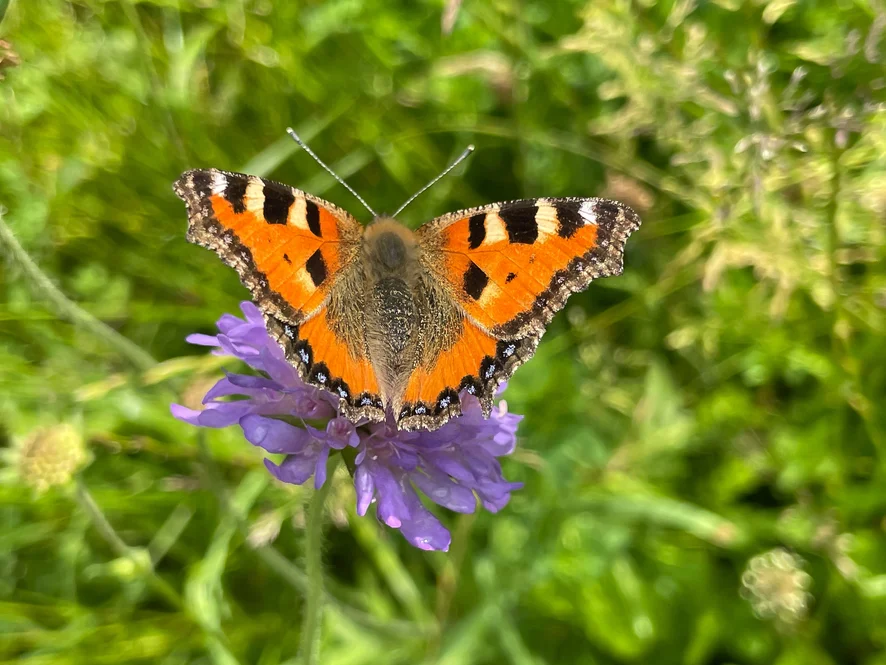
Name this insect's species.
Aglais urticae
